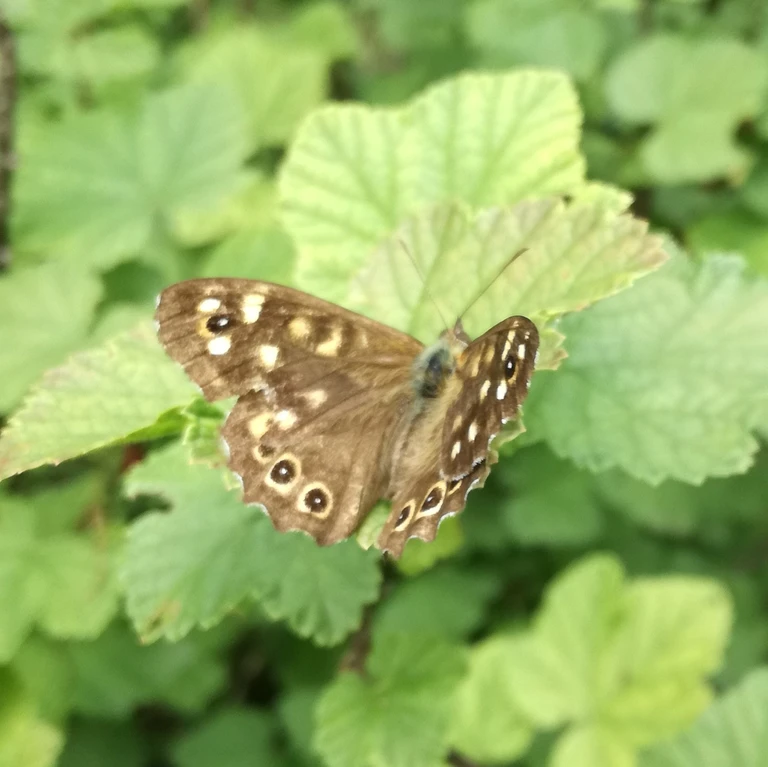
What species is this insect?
Pararge aegeria
